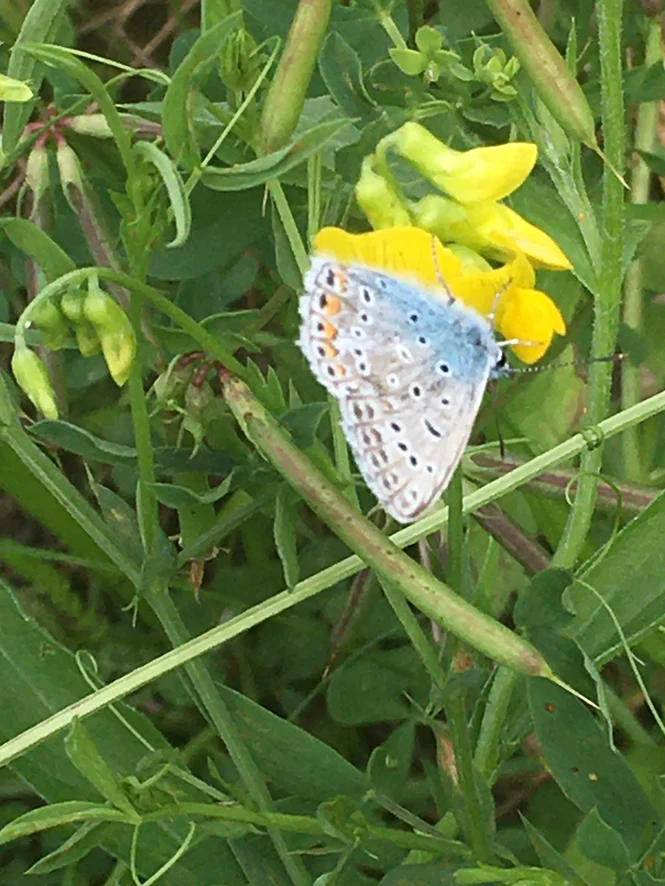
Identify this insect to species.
Polyommatus icarus
